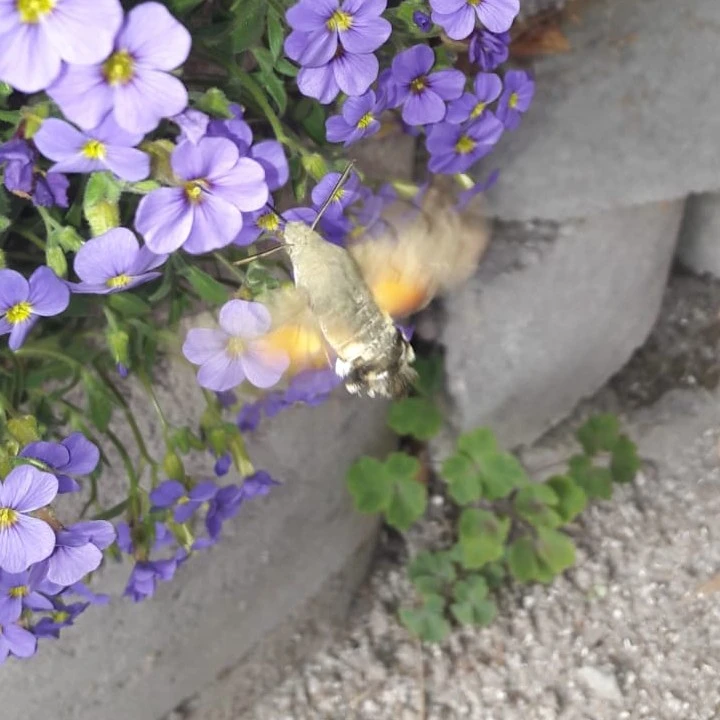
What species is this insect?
Macroglossum stellatarum
